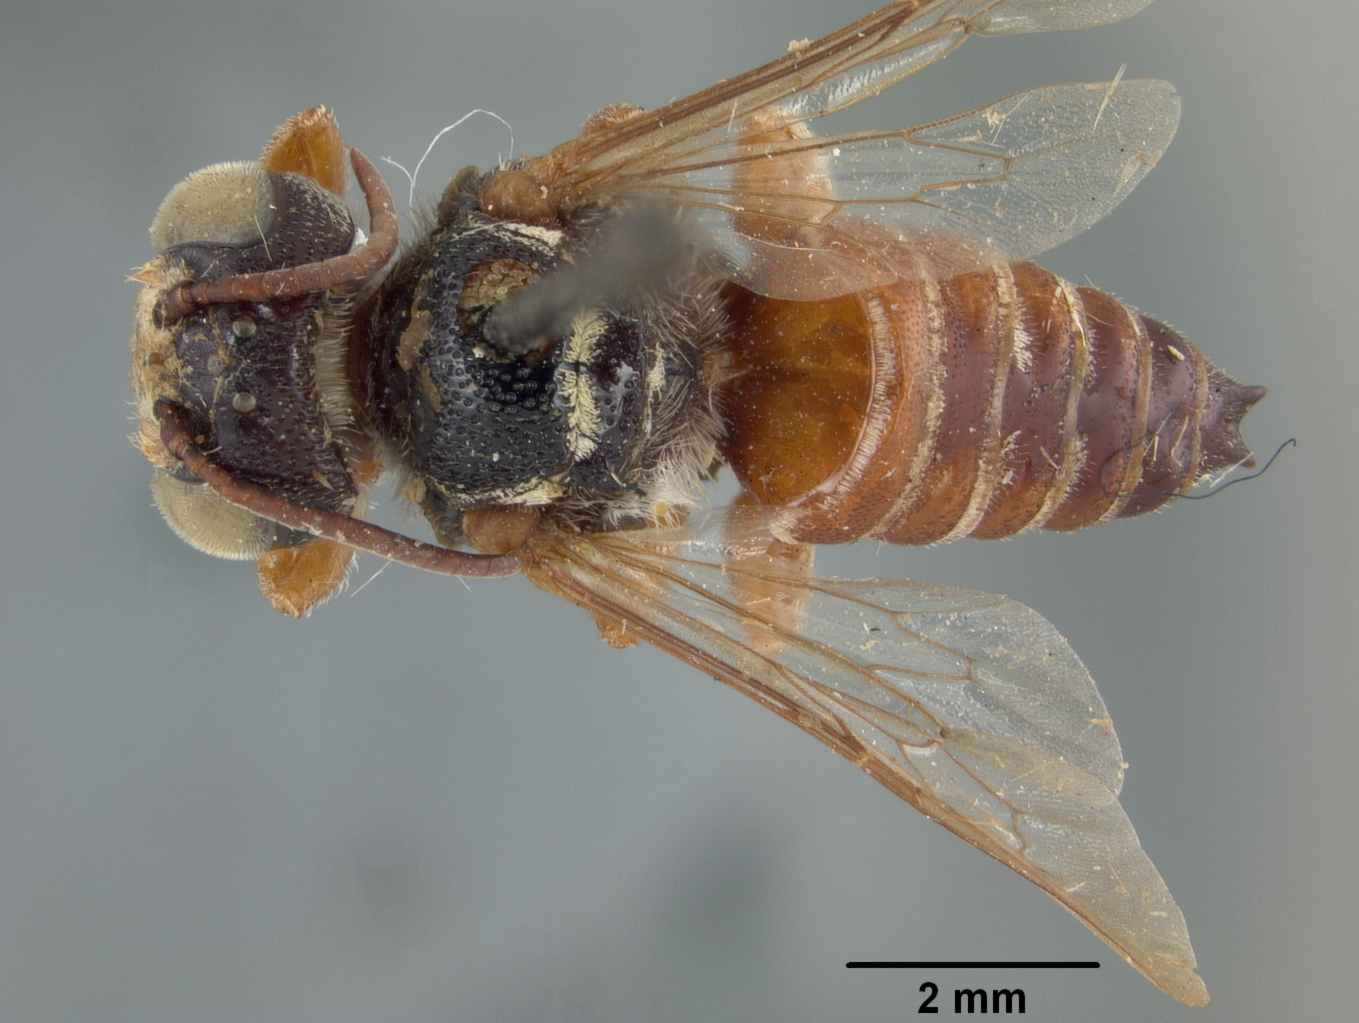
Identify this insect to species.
Coelioxys menthae
